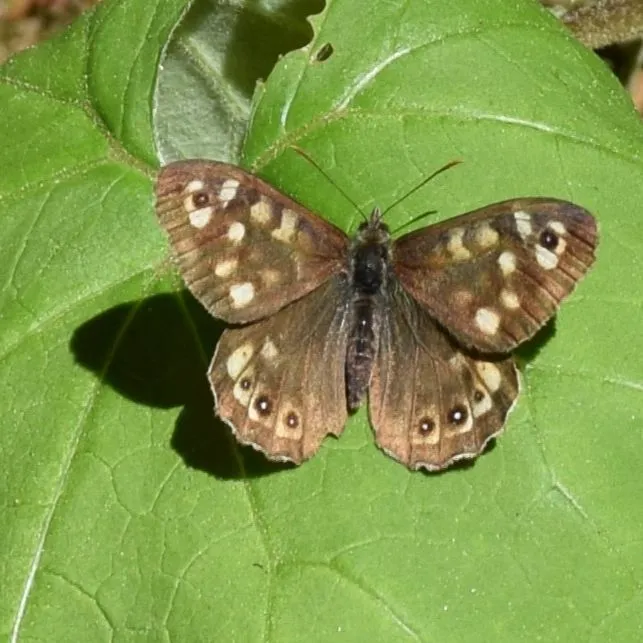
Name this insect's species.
Pararge aegeria
